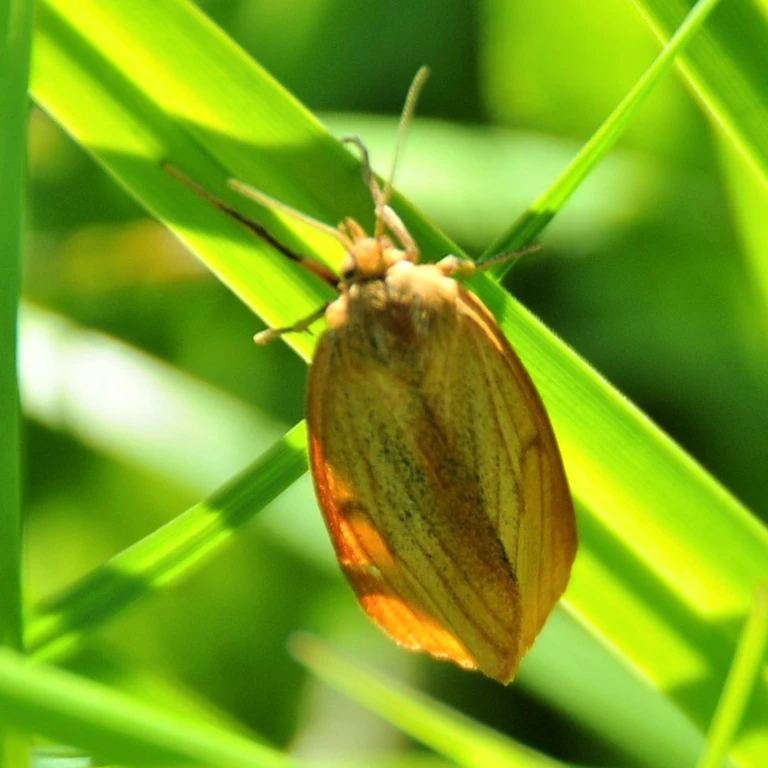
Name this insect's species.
Diacrisia sannio
